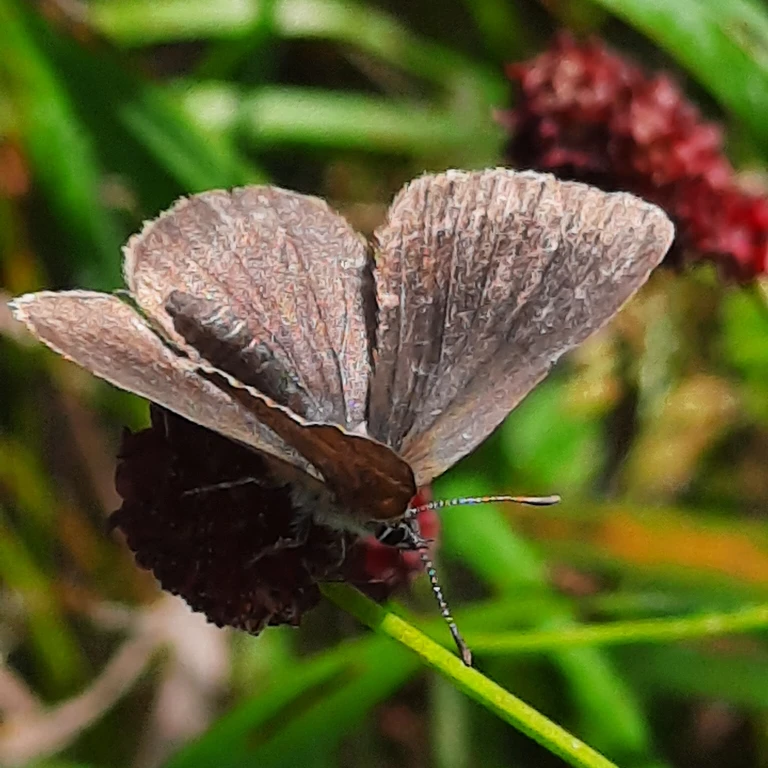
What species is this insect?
Phengaris nausithous (also Maculinea nausithous)
